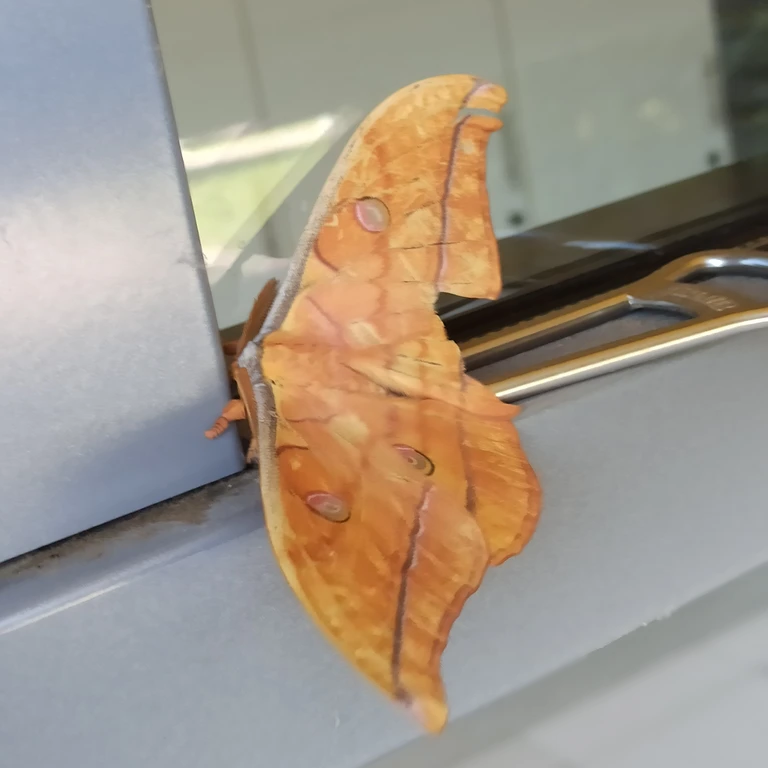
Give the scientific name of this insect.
Antheraea yamamai
